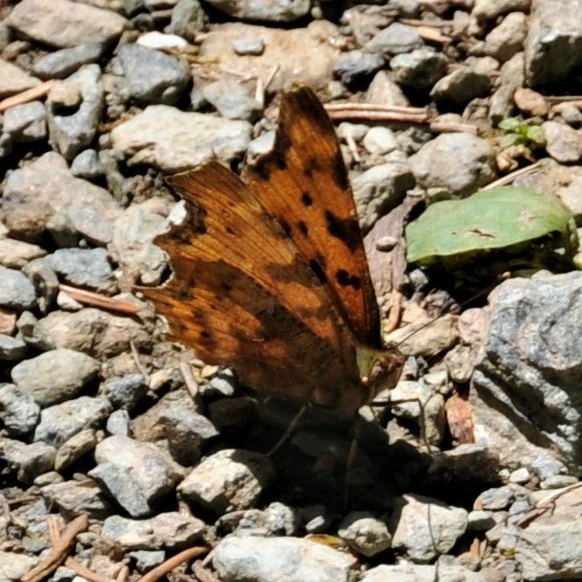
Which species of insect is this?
Polygonia c-album
